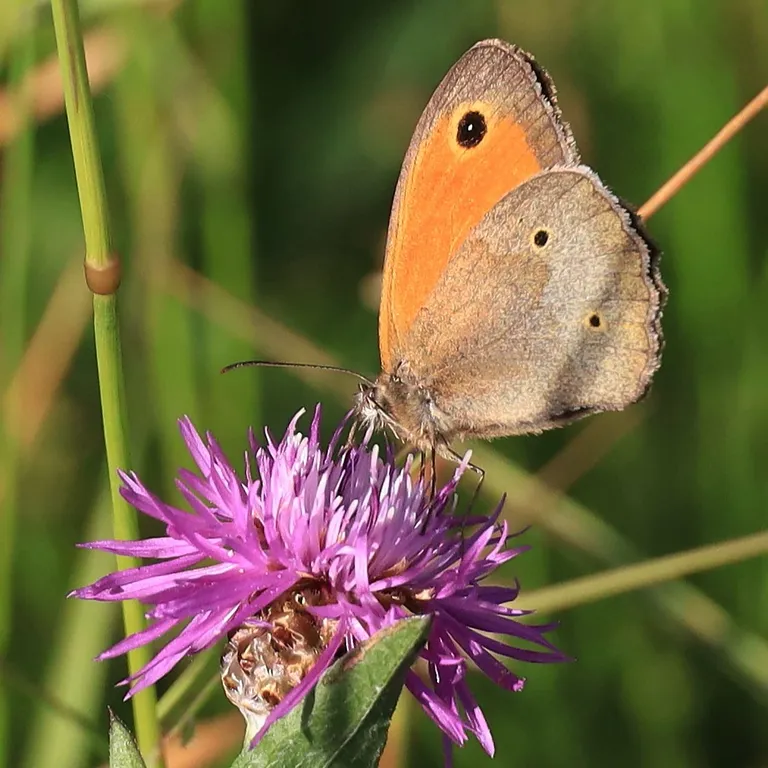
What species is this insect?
Maniola jurtina
